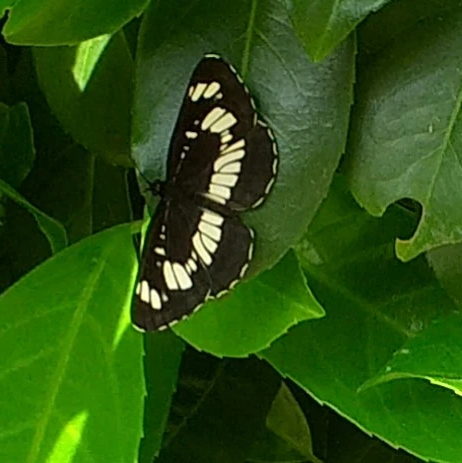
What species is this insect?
Neptis rivularis
